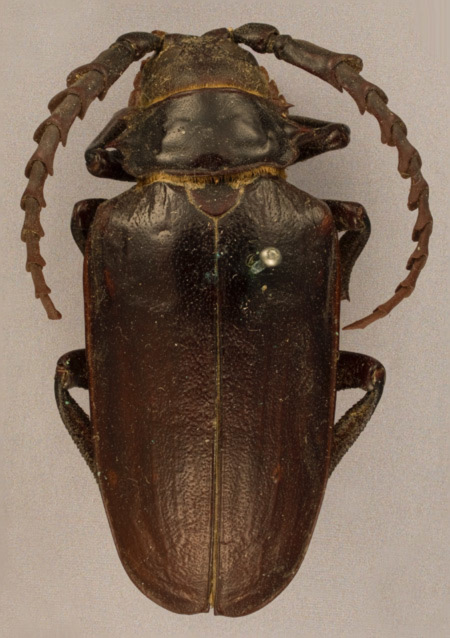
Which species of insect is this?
Prionus pocularis (also Prionus validiceps)
